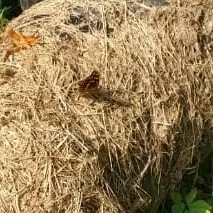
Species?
Apatura ilia
